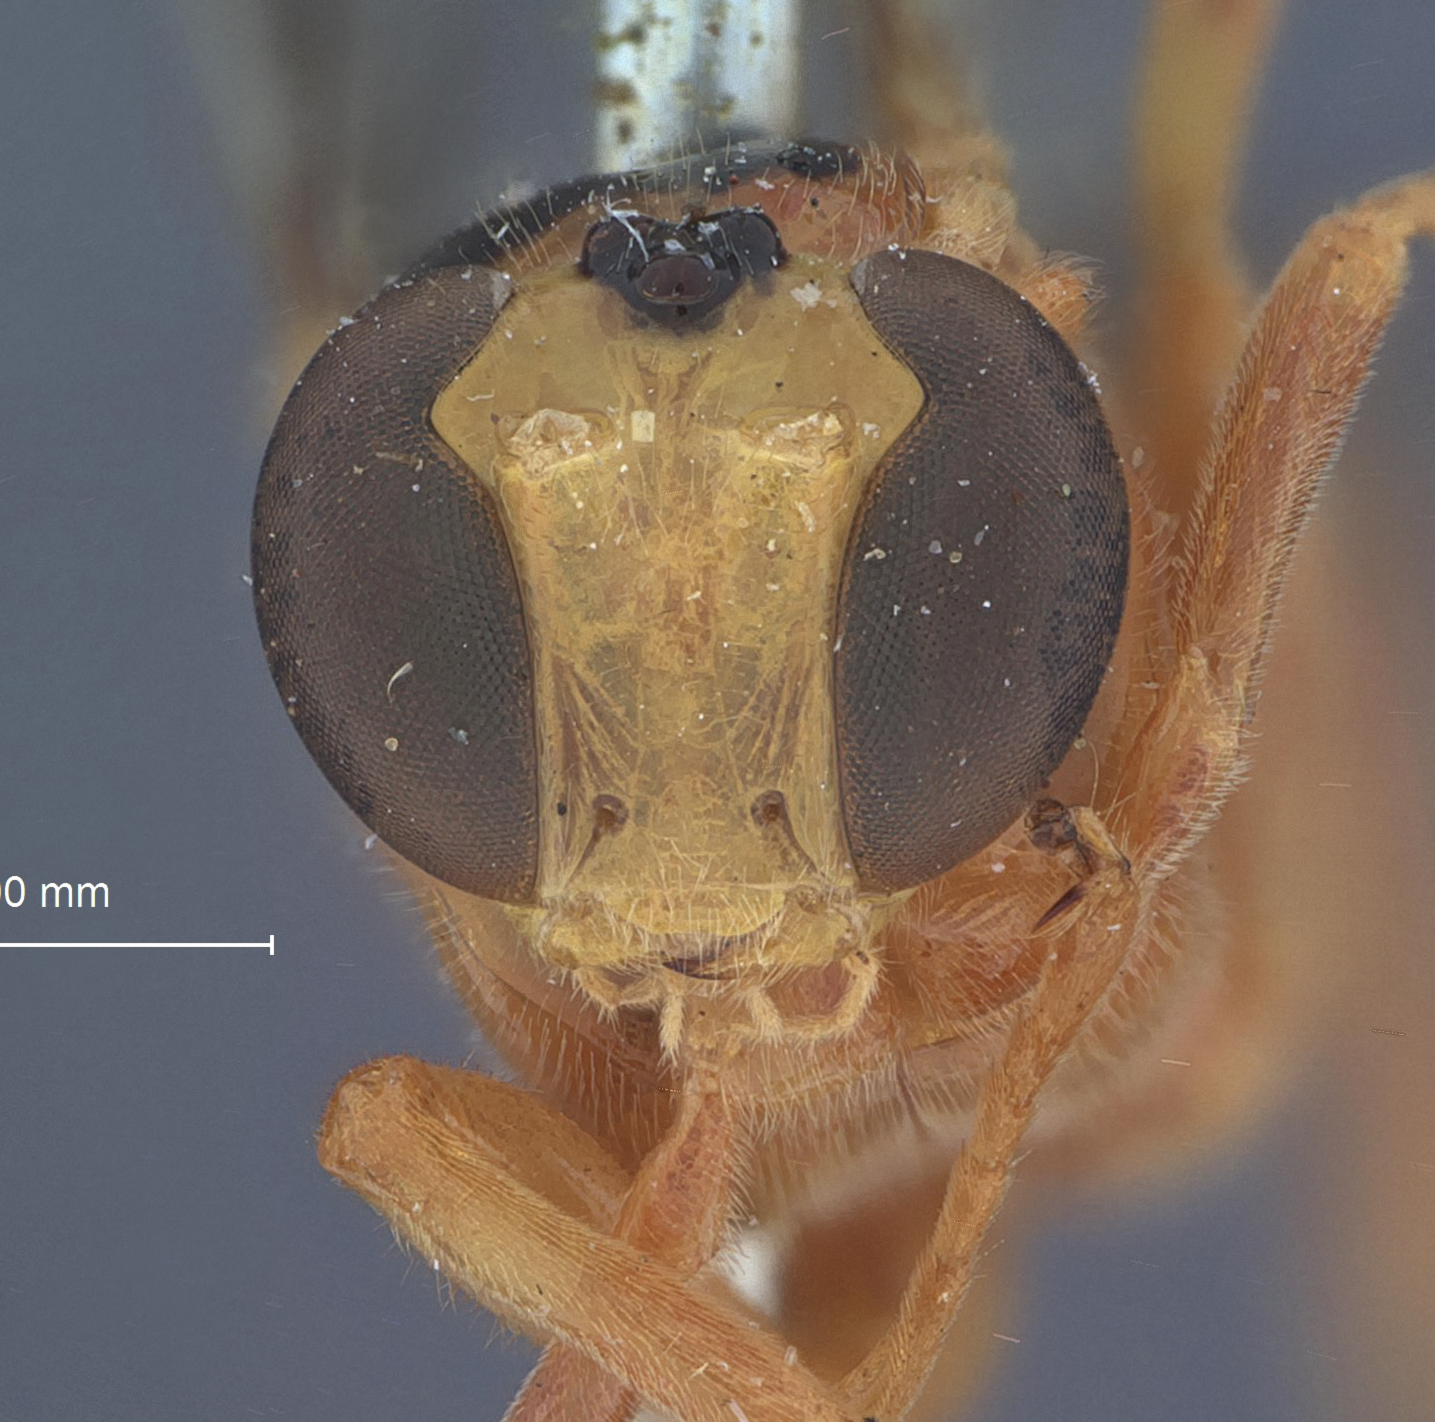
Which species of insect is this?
Xanthopimpla trigophatna
